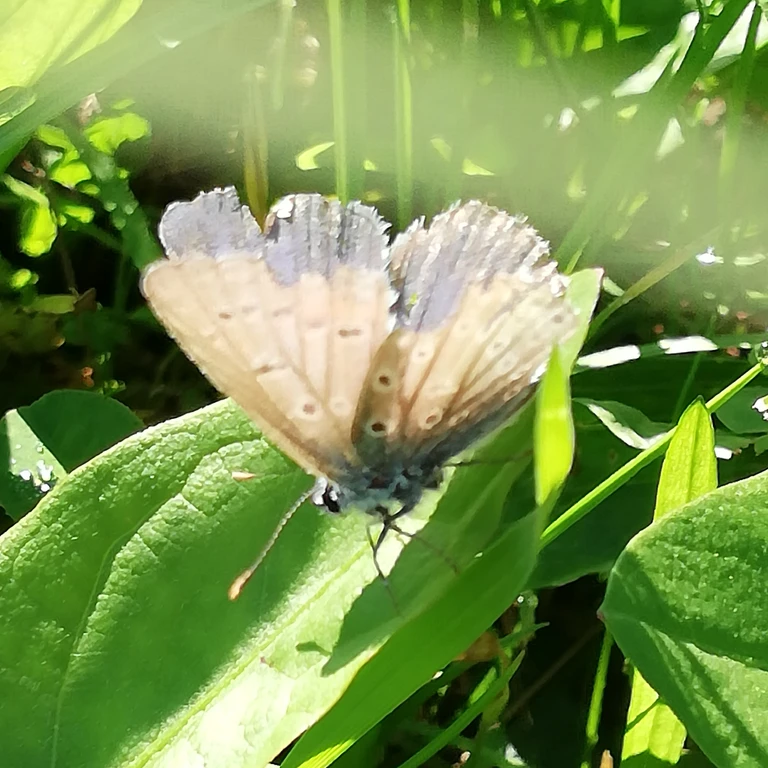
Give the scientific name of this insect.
Polyommatus icarus
